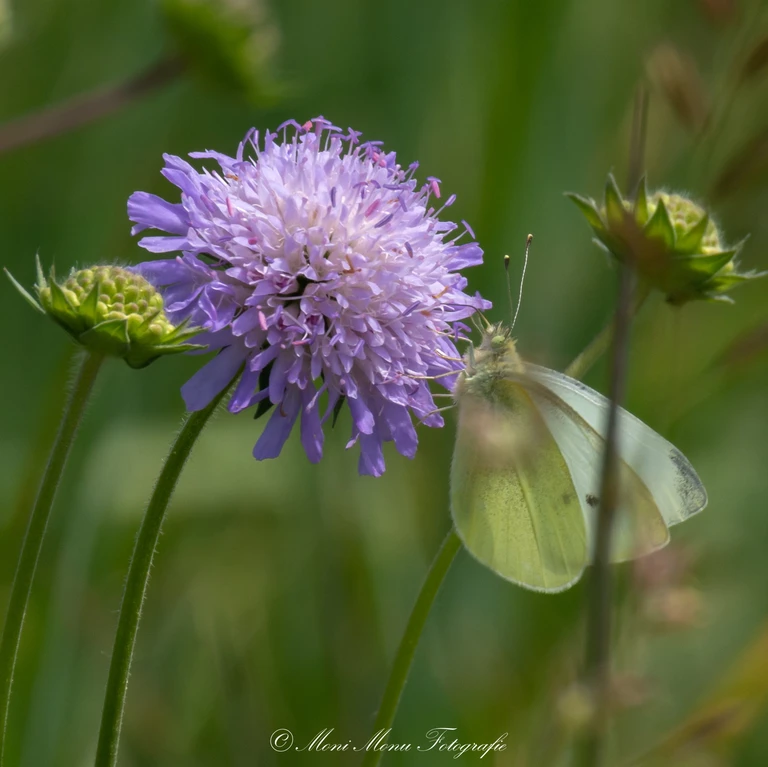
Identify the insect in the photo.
Pieris rapae
